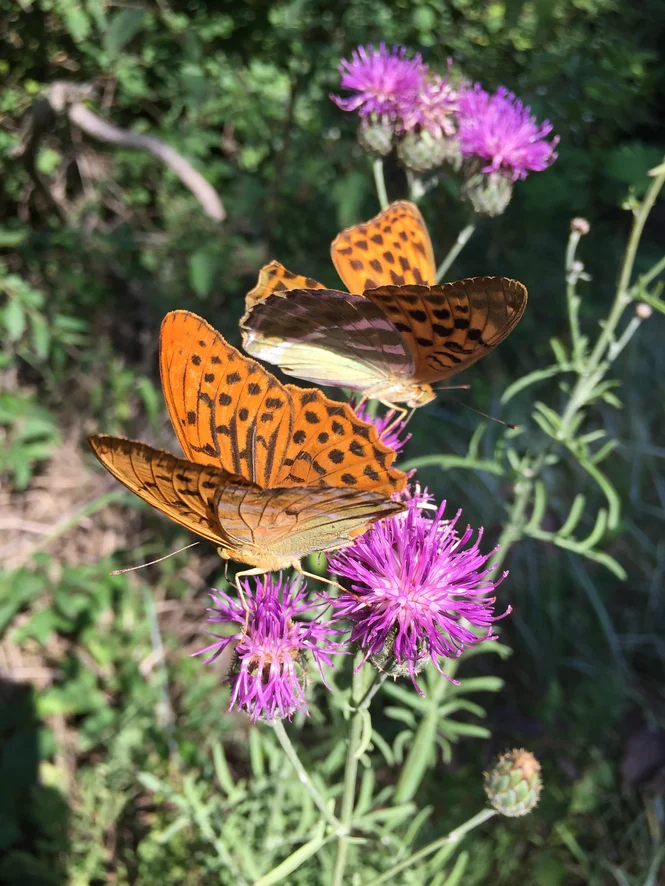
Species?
Argynnis paphia
